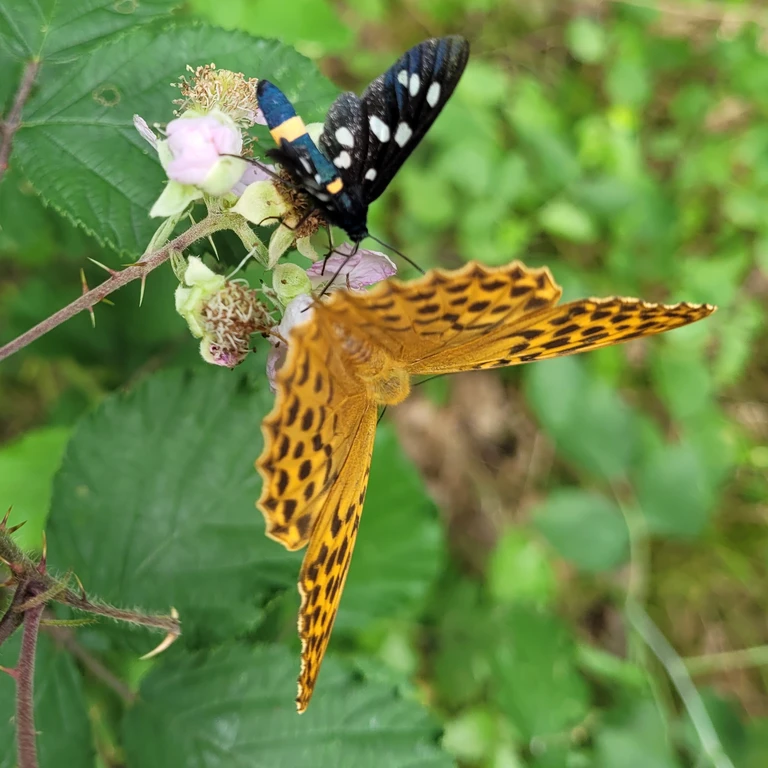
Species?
Argynnis paphia
